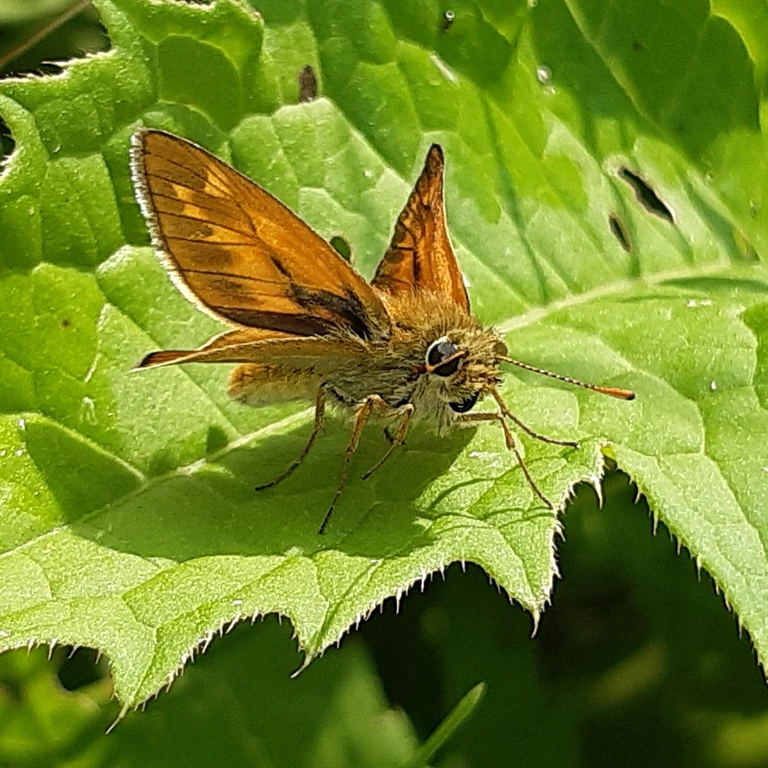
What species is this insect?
Ochlodes sylvanus (also Ochlodes venata)
